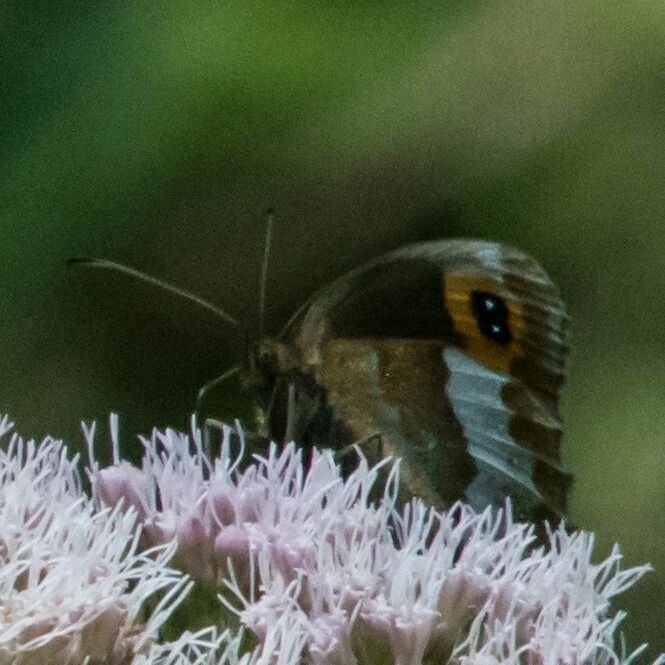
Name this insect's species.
Erebia aethiops
